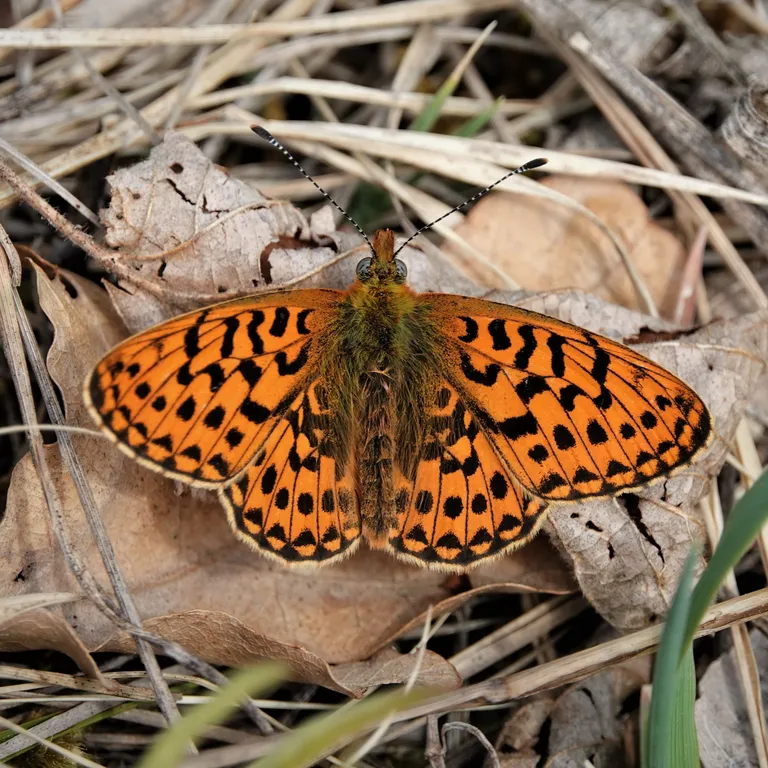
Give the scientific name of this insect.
Boloria euphrosyne (also Clossiana euphrosyne)
